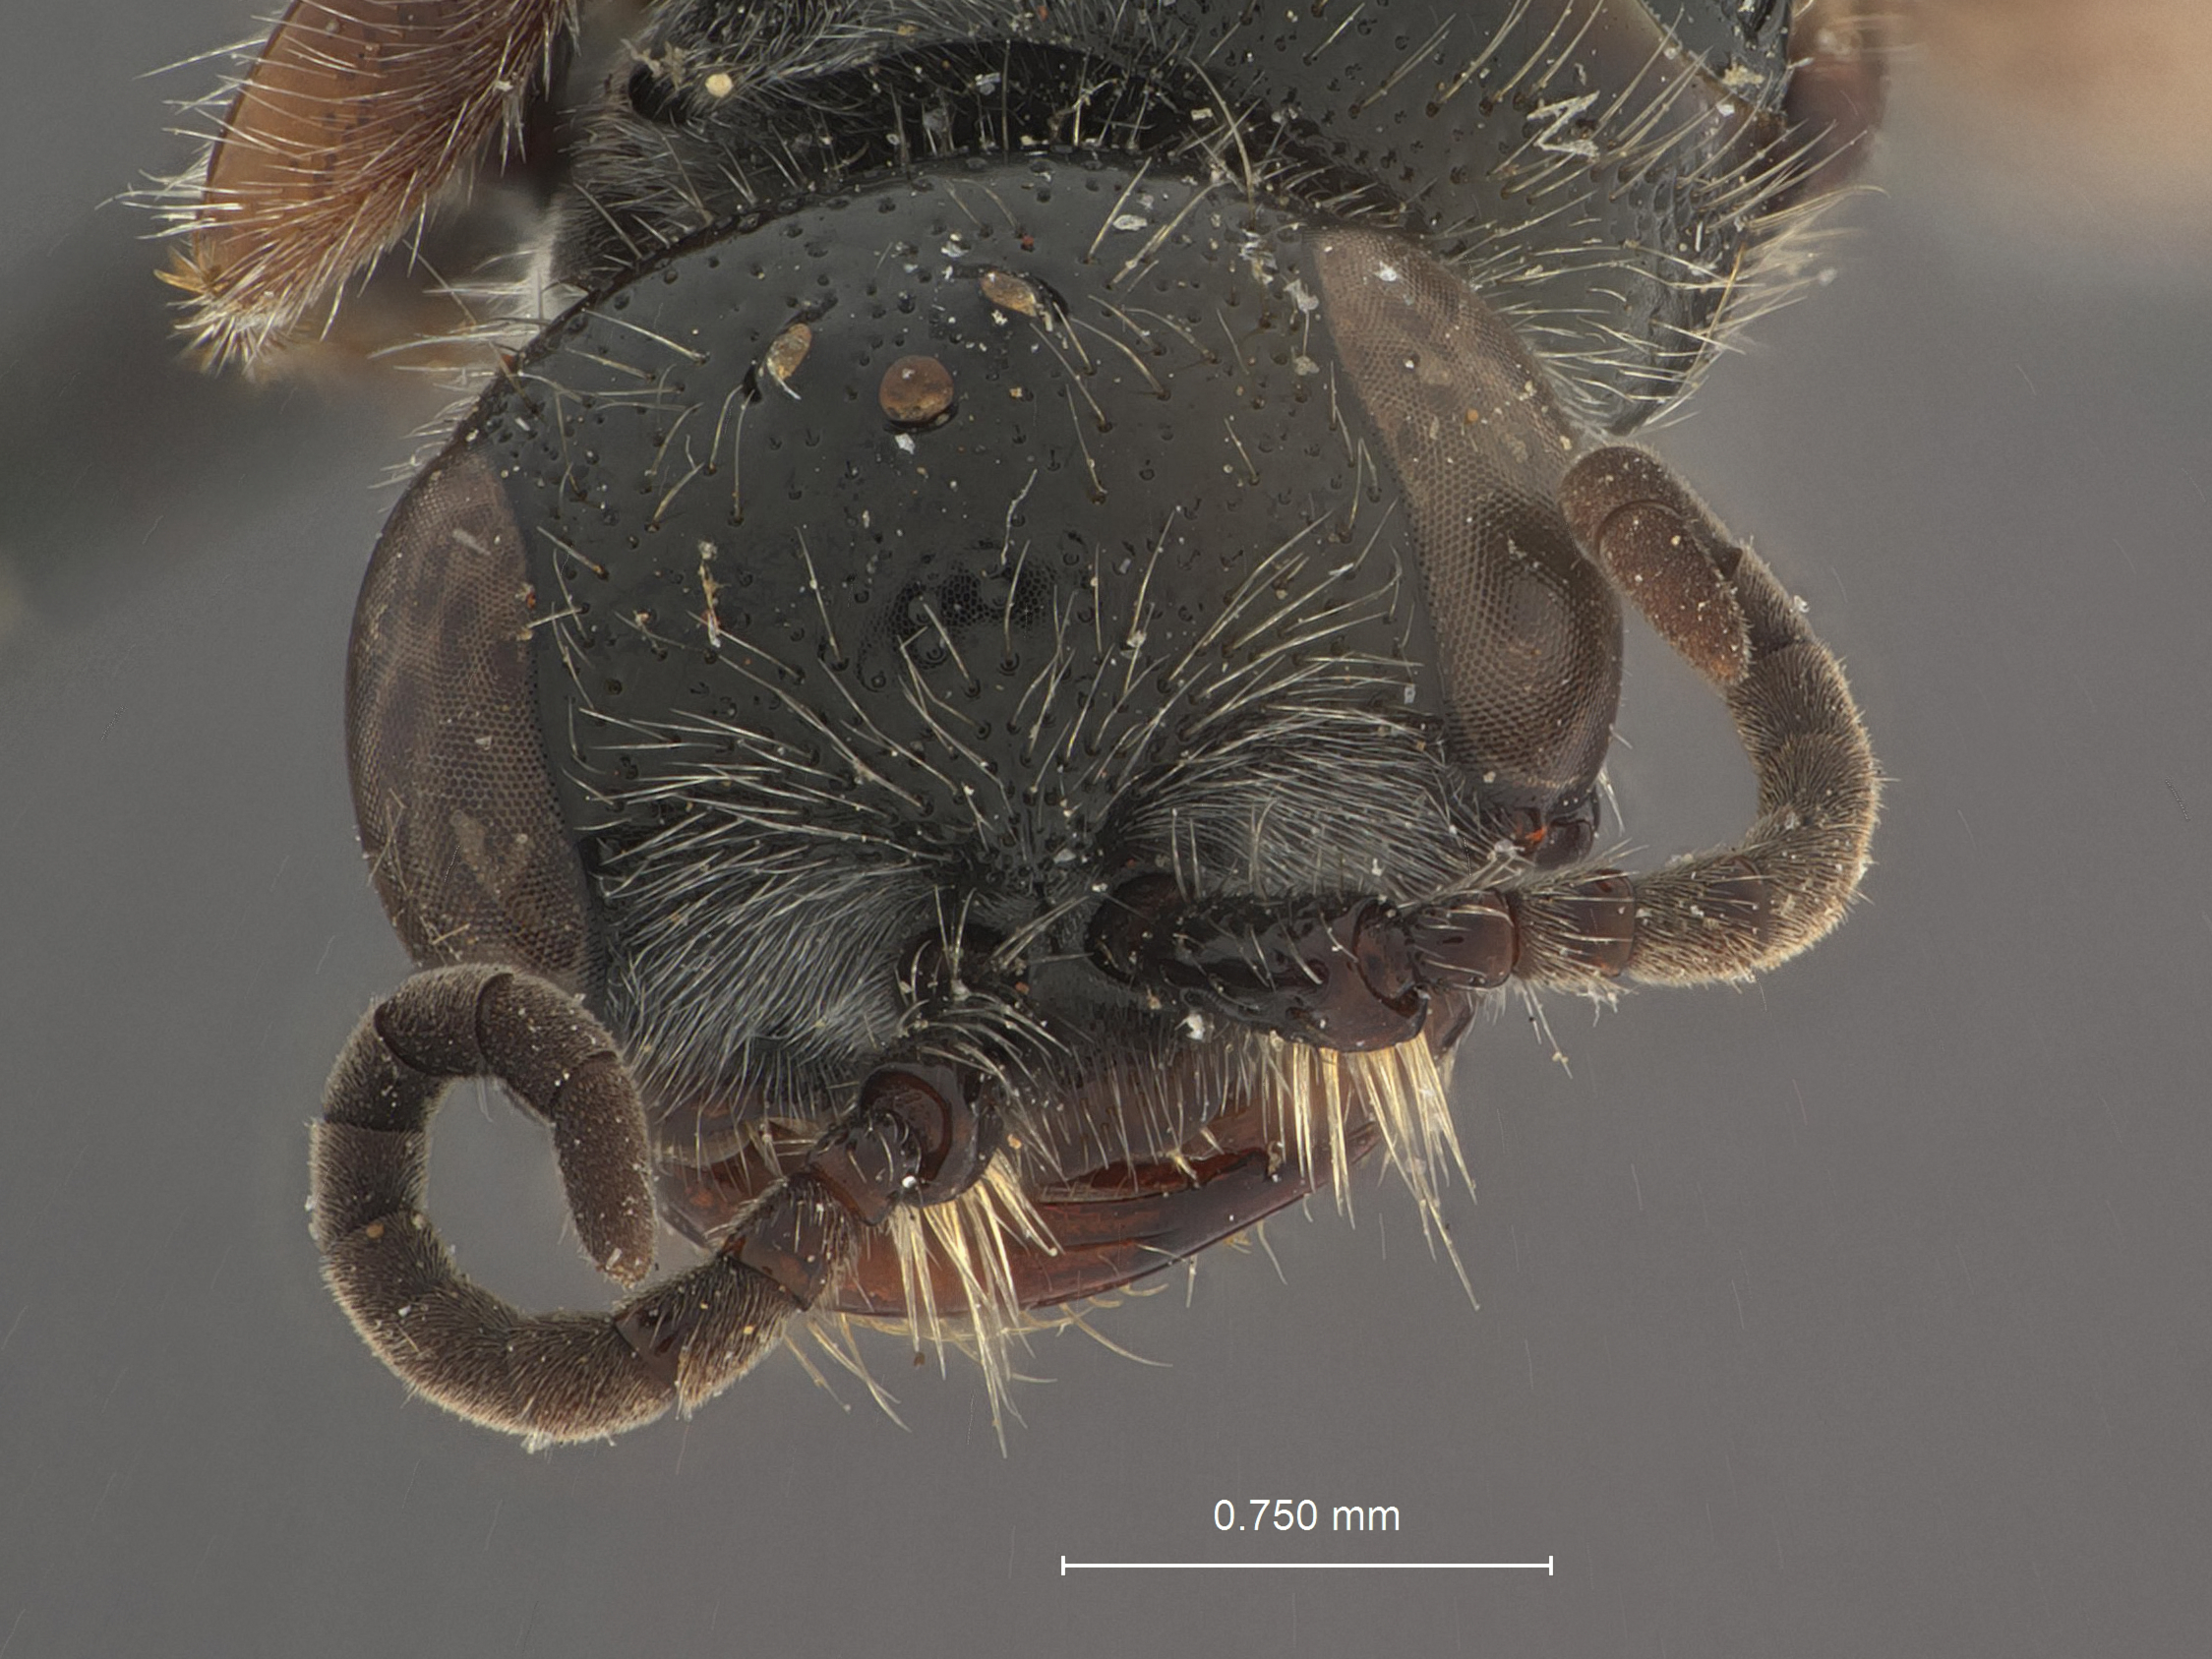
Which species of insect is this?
Tiphia capillata
